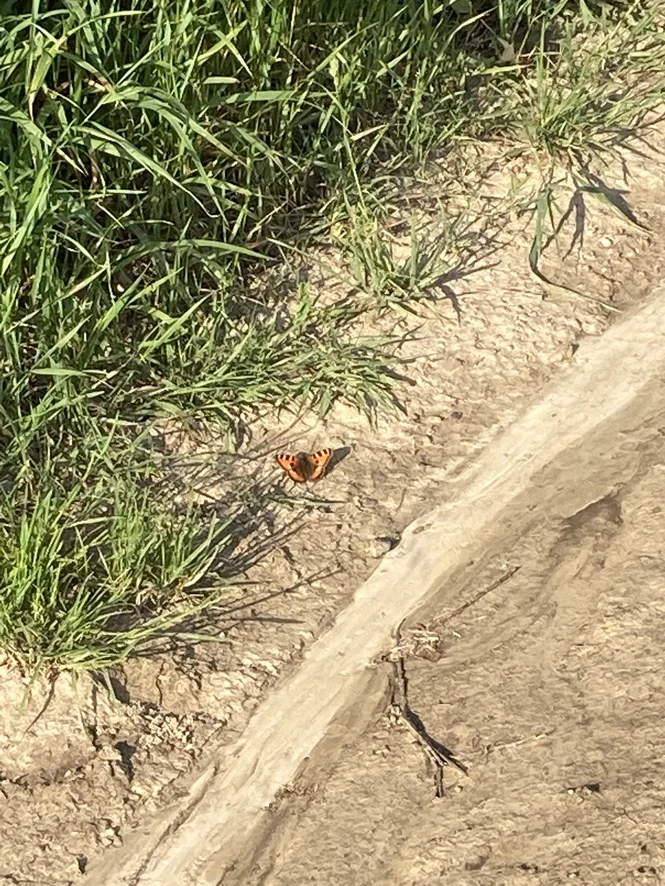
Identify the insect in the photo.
Aglais urticae
